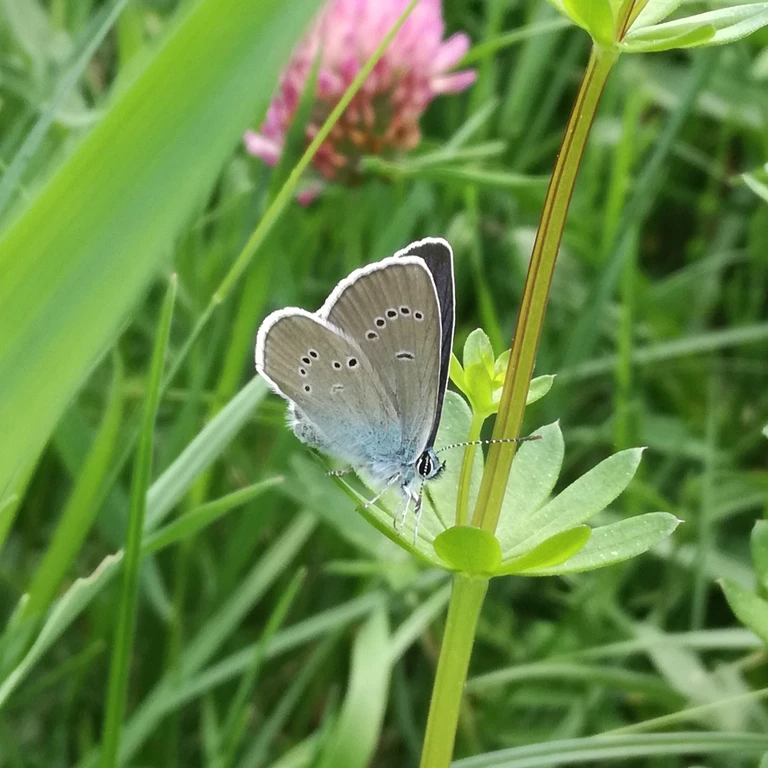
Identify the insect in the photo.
Cyaniris semiargus
